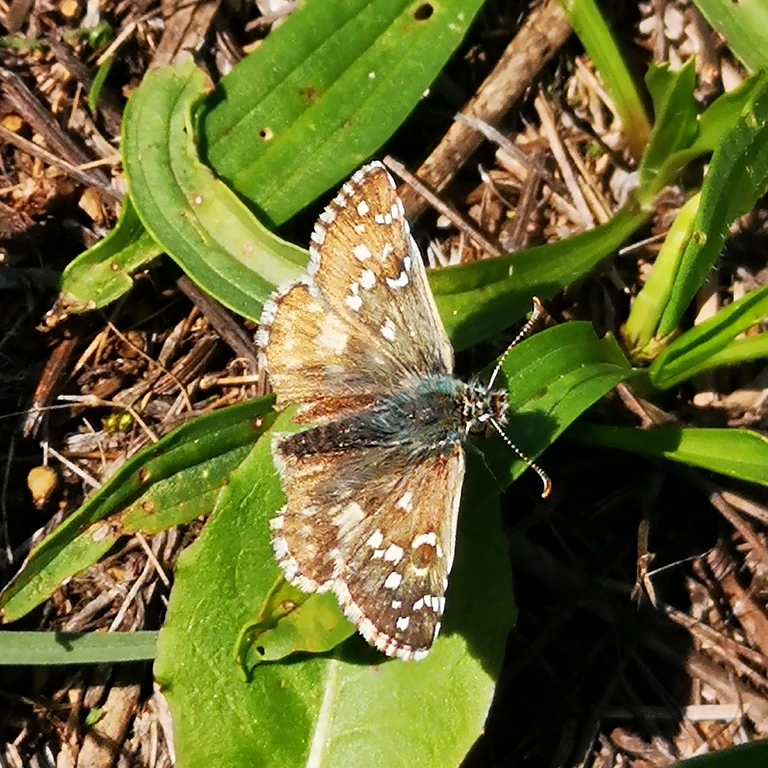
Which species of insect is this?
Pyrgus armoricanus
